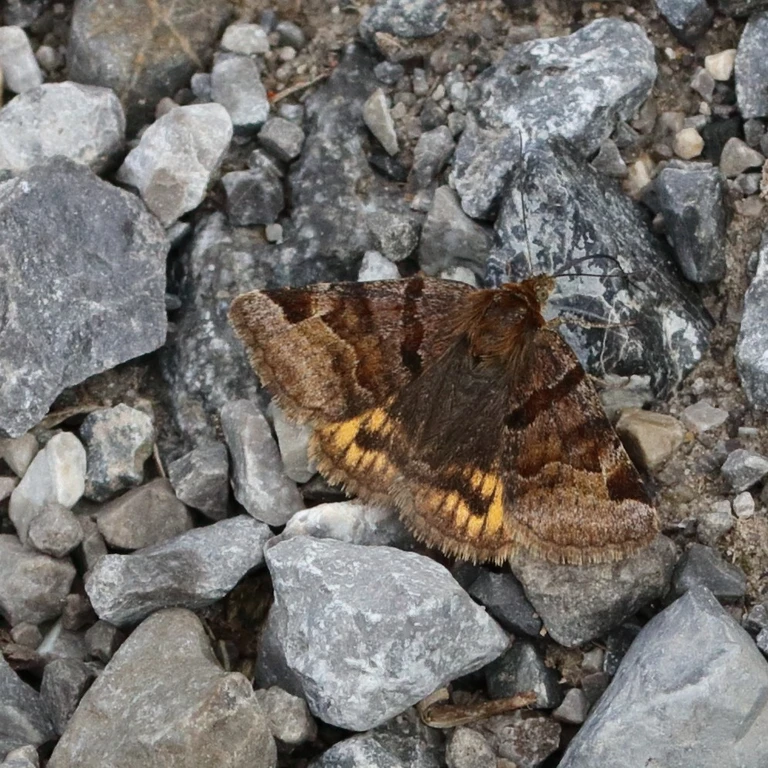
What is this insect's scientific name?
Euclidia glyphica
